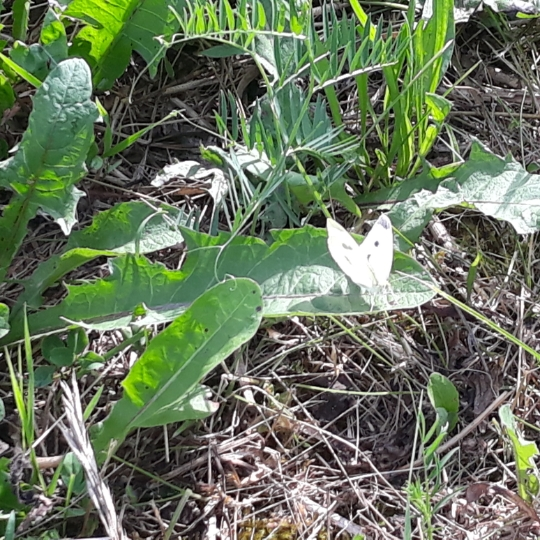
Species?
Pieris rapae
